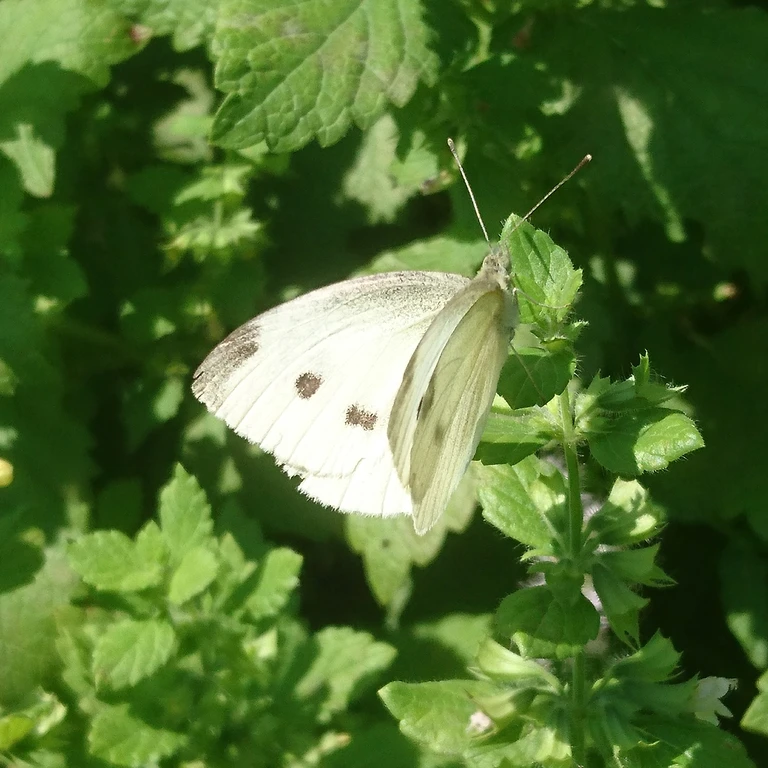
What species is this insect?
Pieris rapae
